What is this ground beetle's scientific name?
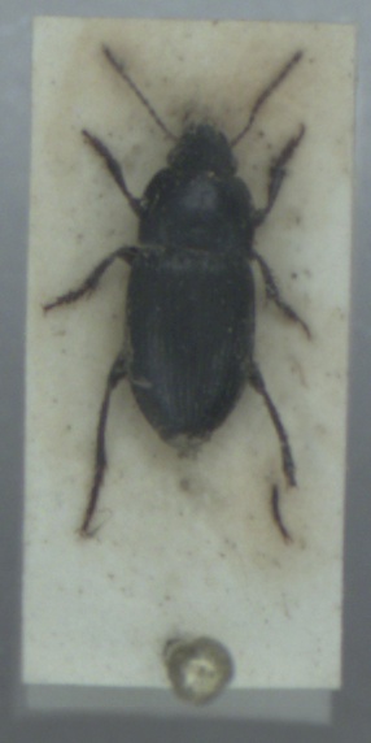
Harpalus anxius
